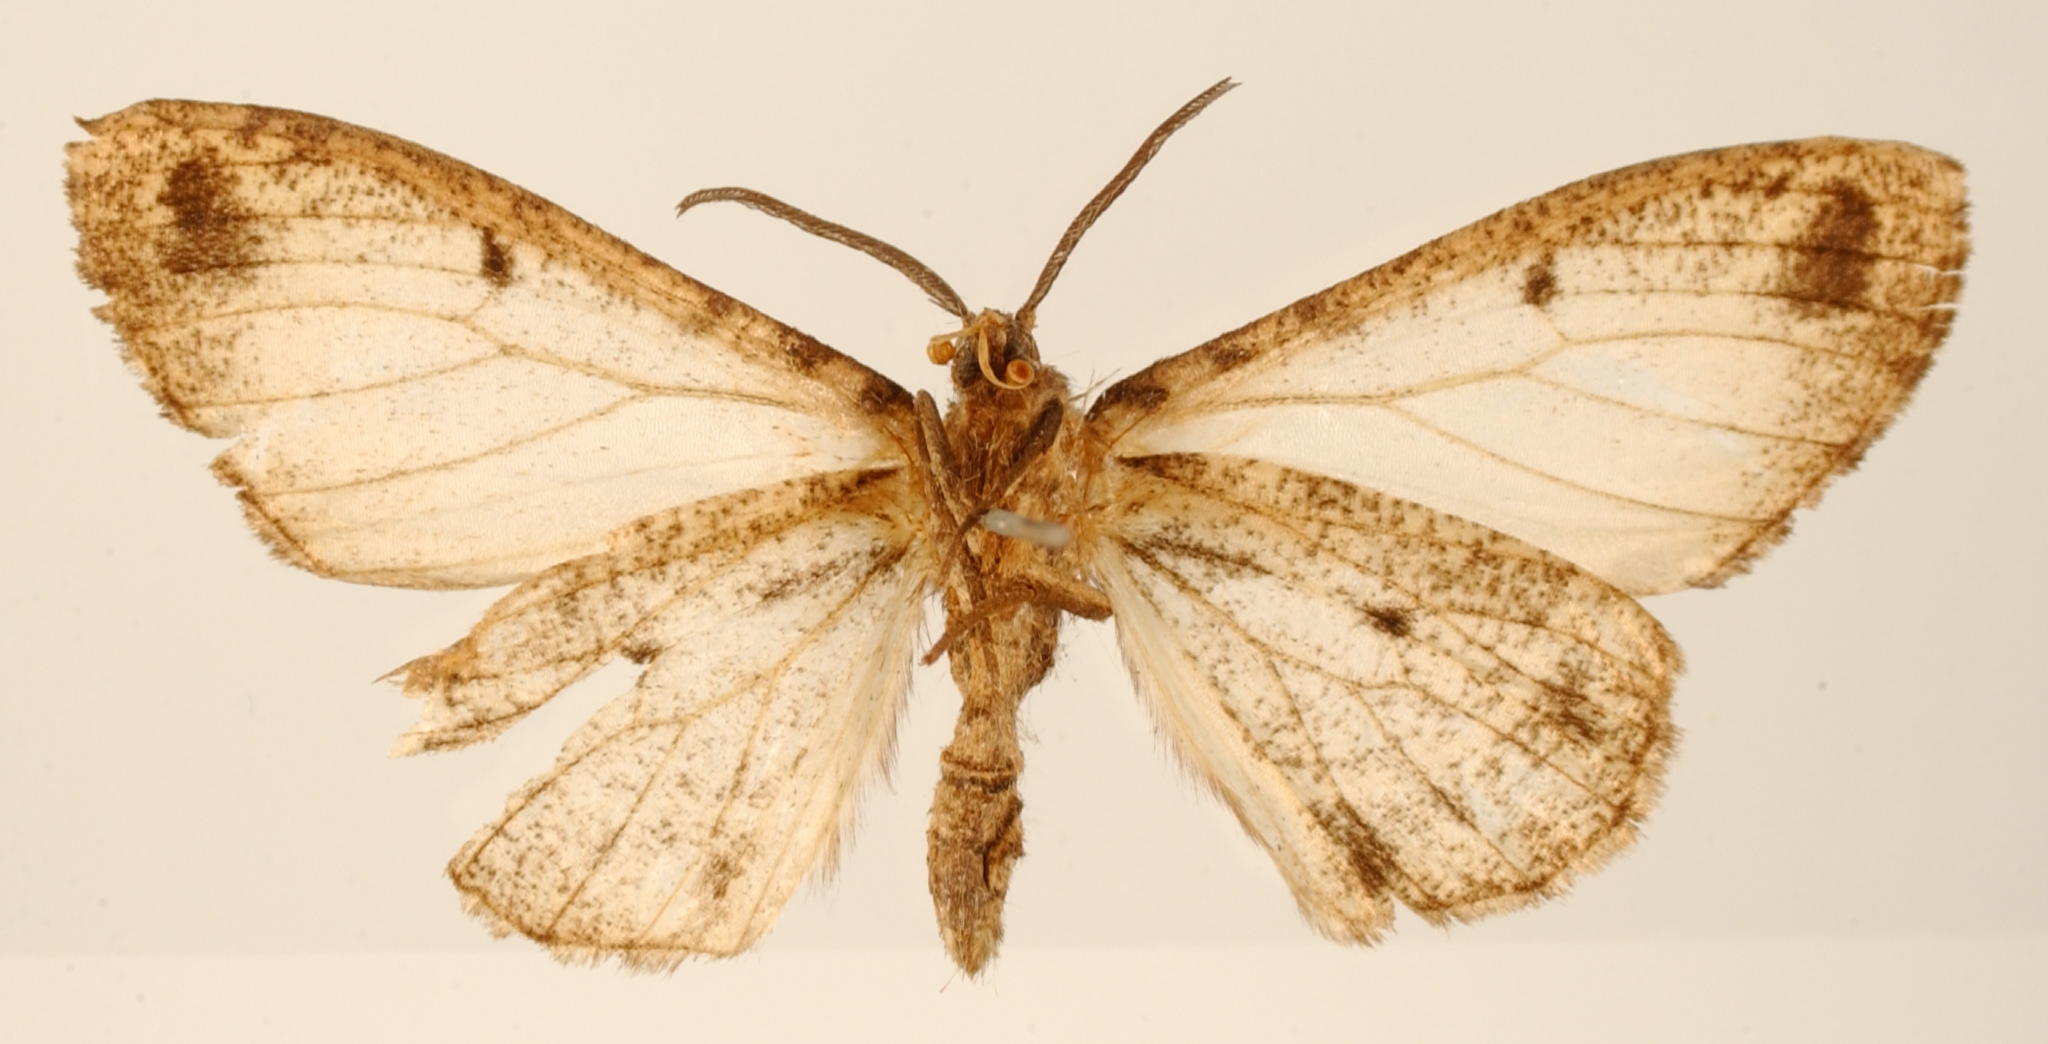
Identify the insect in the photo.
Nipteria subplagiata
